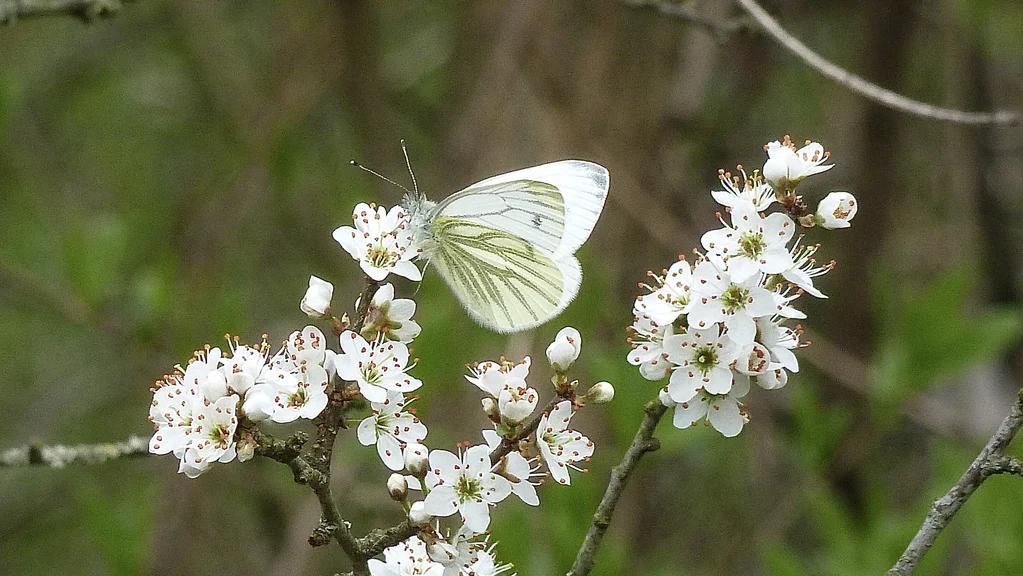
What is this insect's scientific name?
Pieris napi
